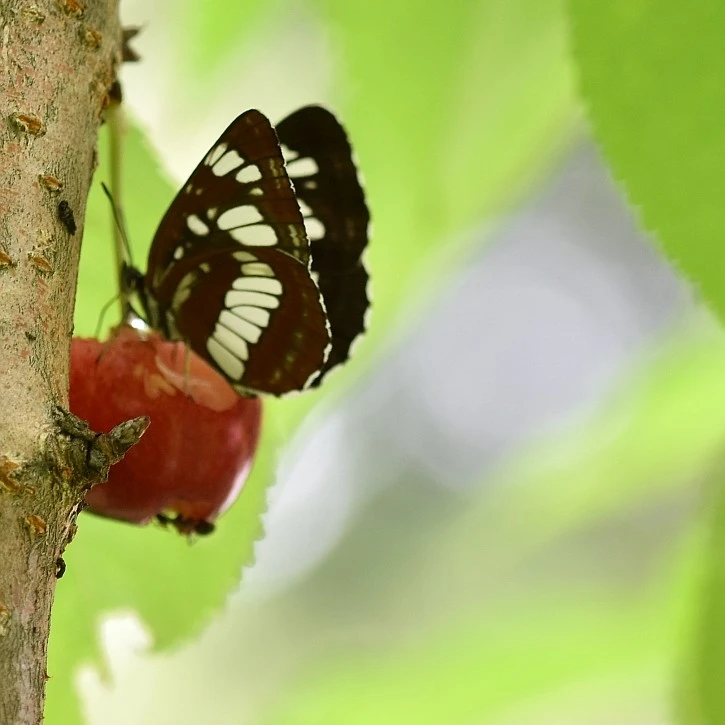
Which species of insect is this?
Neptis rivularis
